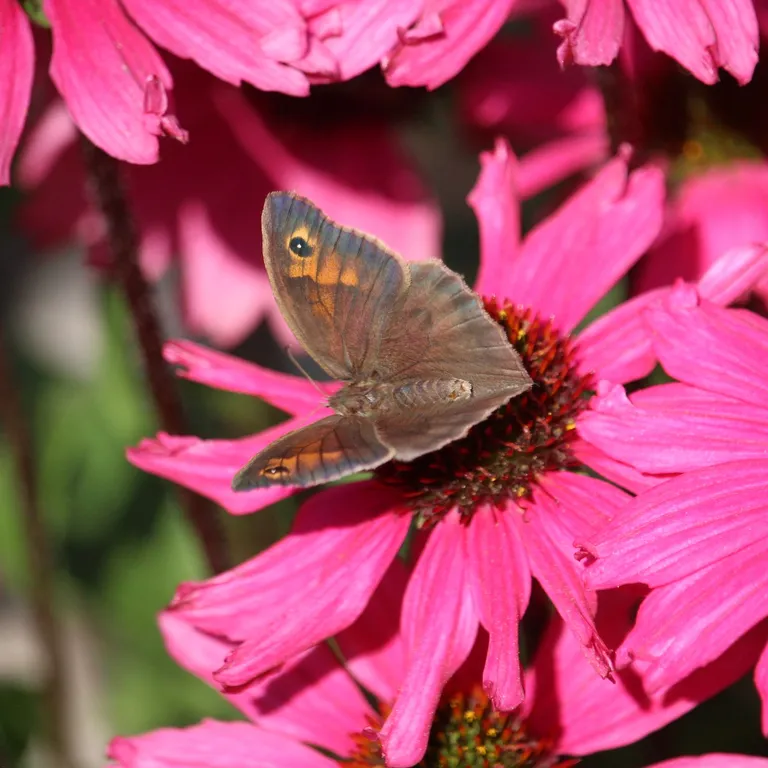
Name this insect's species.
Maniola jurtina
